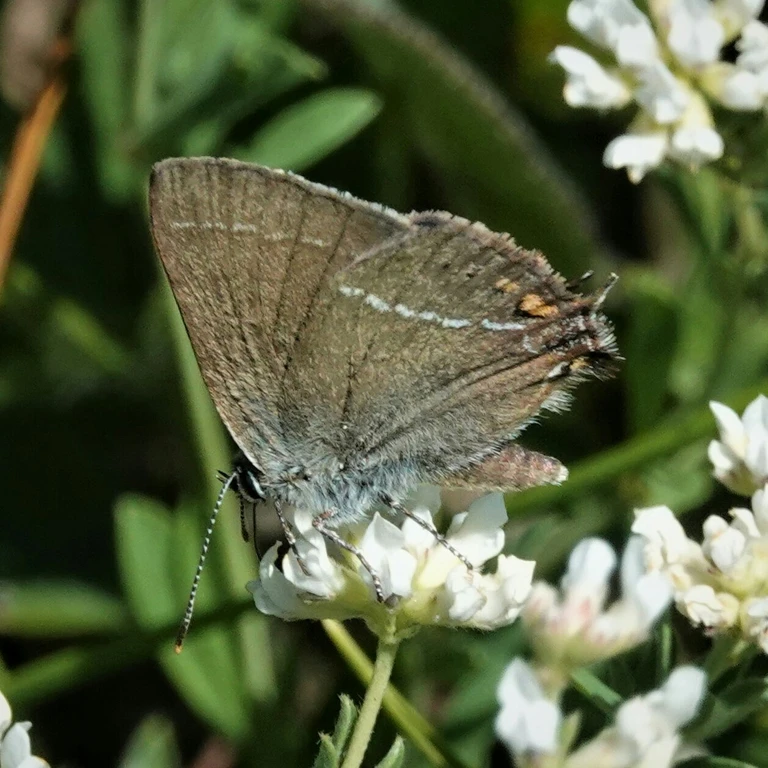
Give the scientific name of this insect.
Satyrium spini (also Tuttiola spini)
